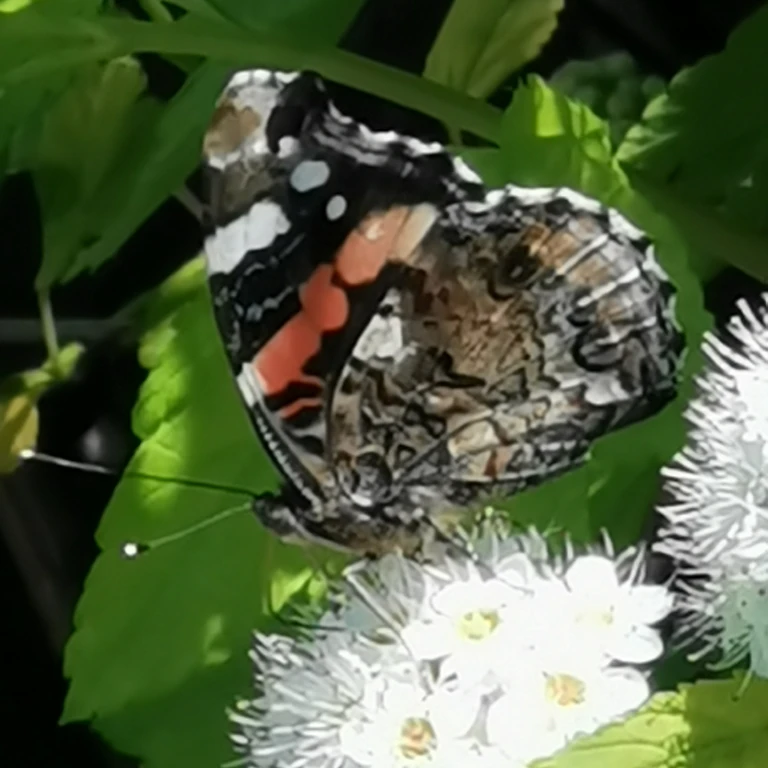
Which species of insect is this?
Vanessa atalanta
